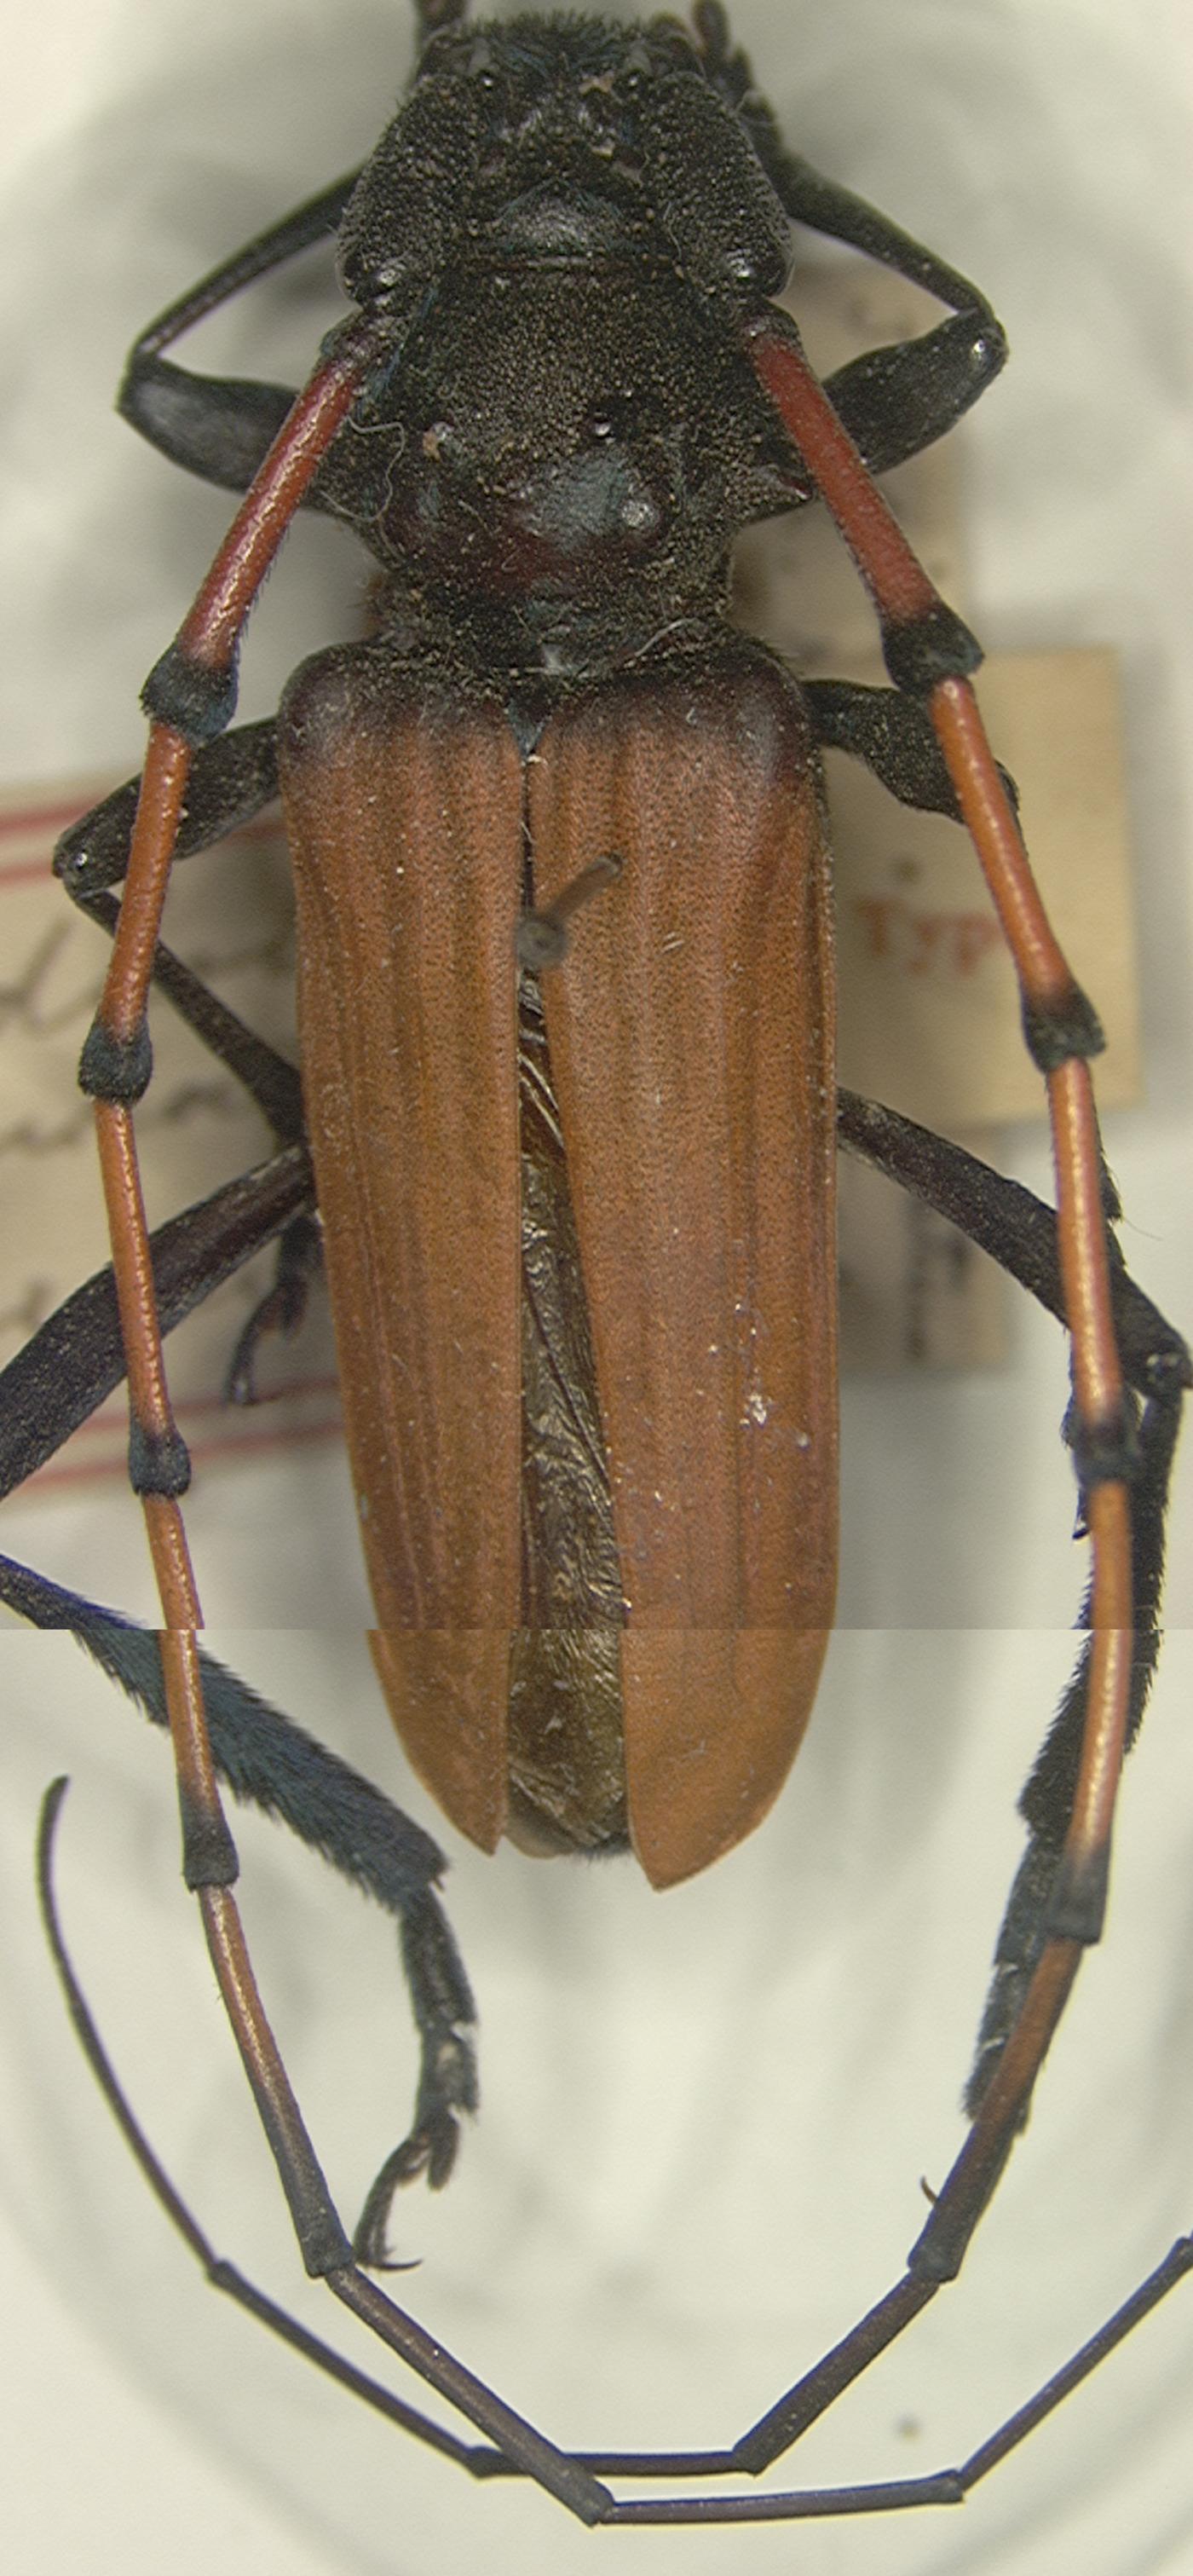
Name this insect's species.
Tragidion annulatum
